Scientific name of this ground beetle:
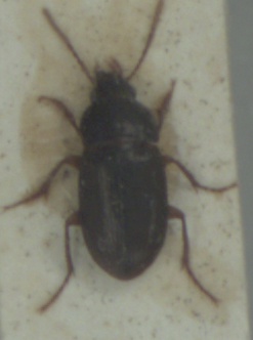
Amara bifrons
